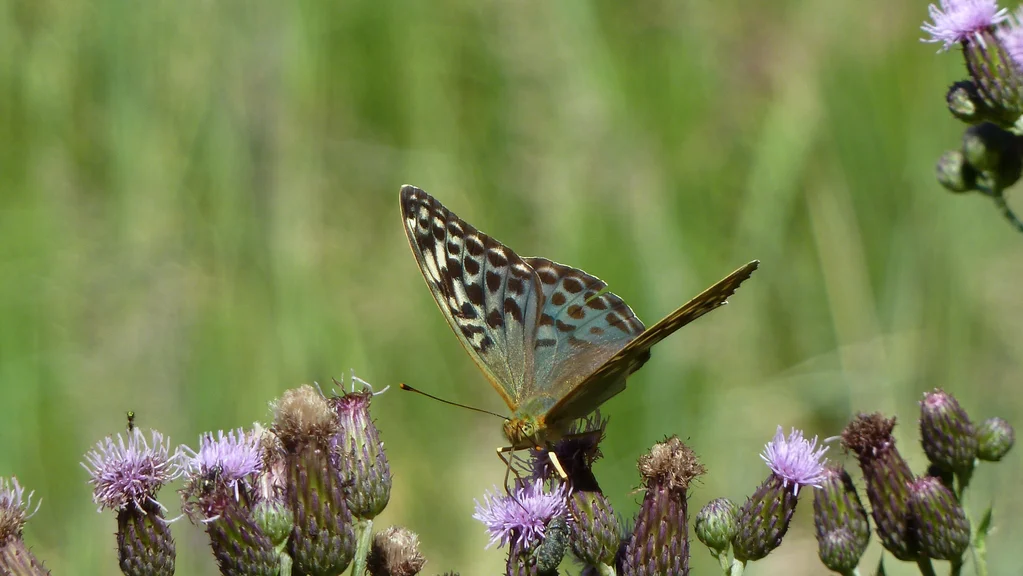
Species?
Argynnis paphia
